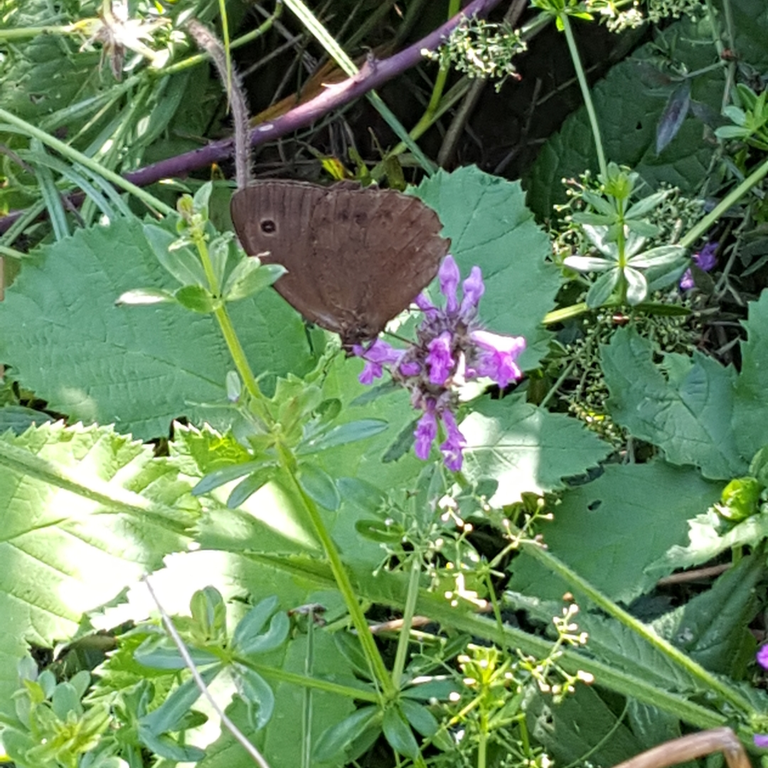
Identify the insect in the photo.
Minois dryas
